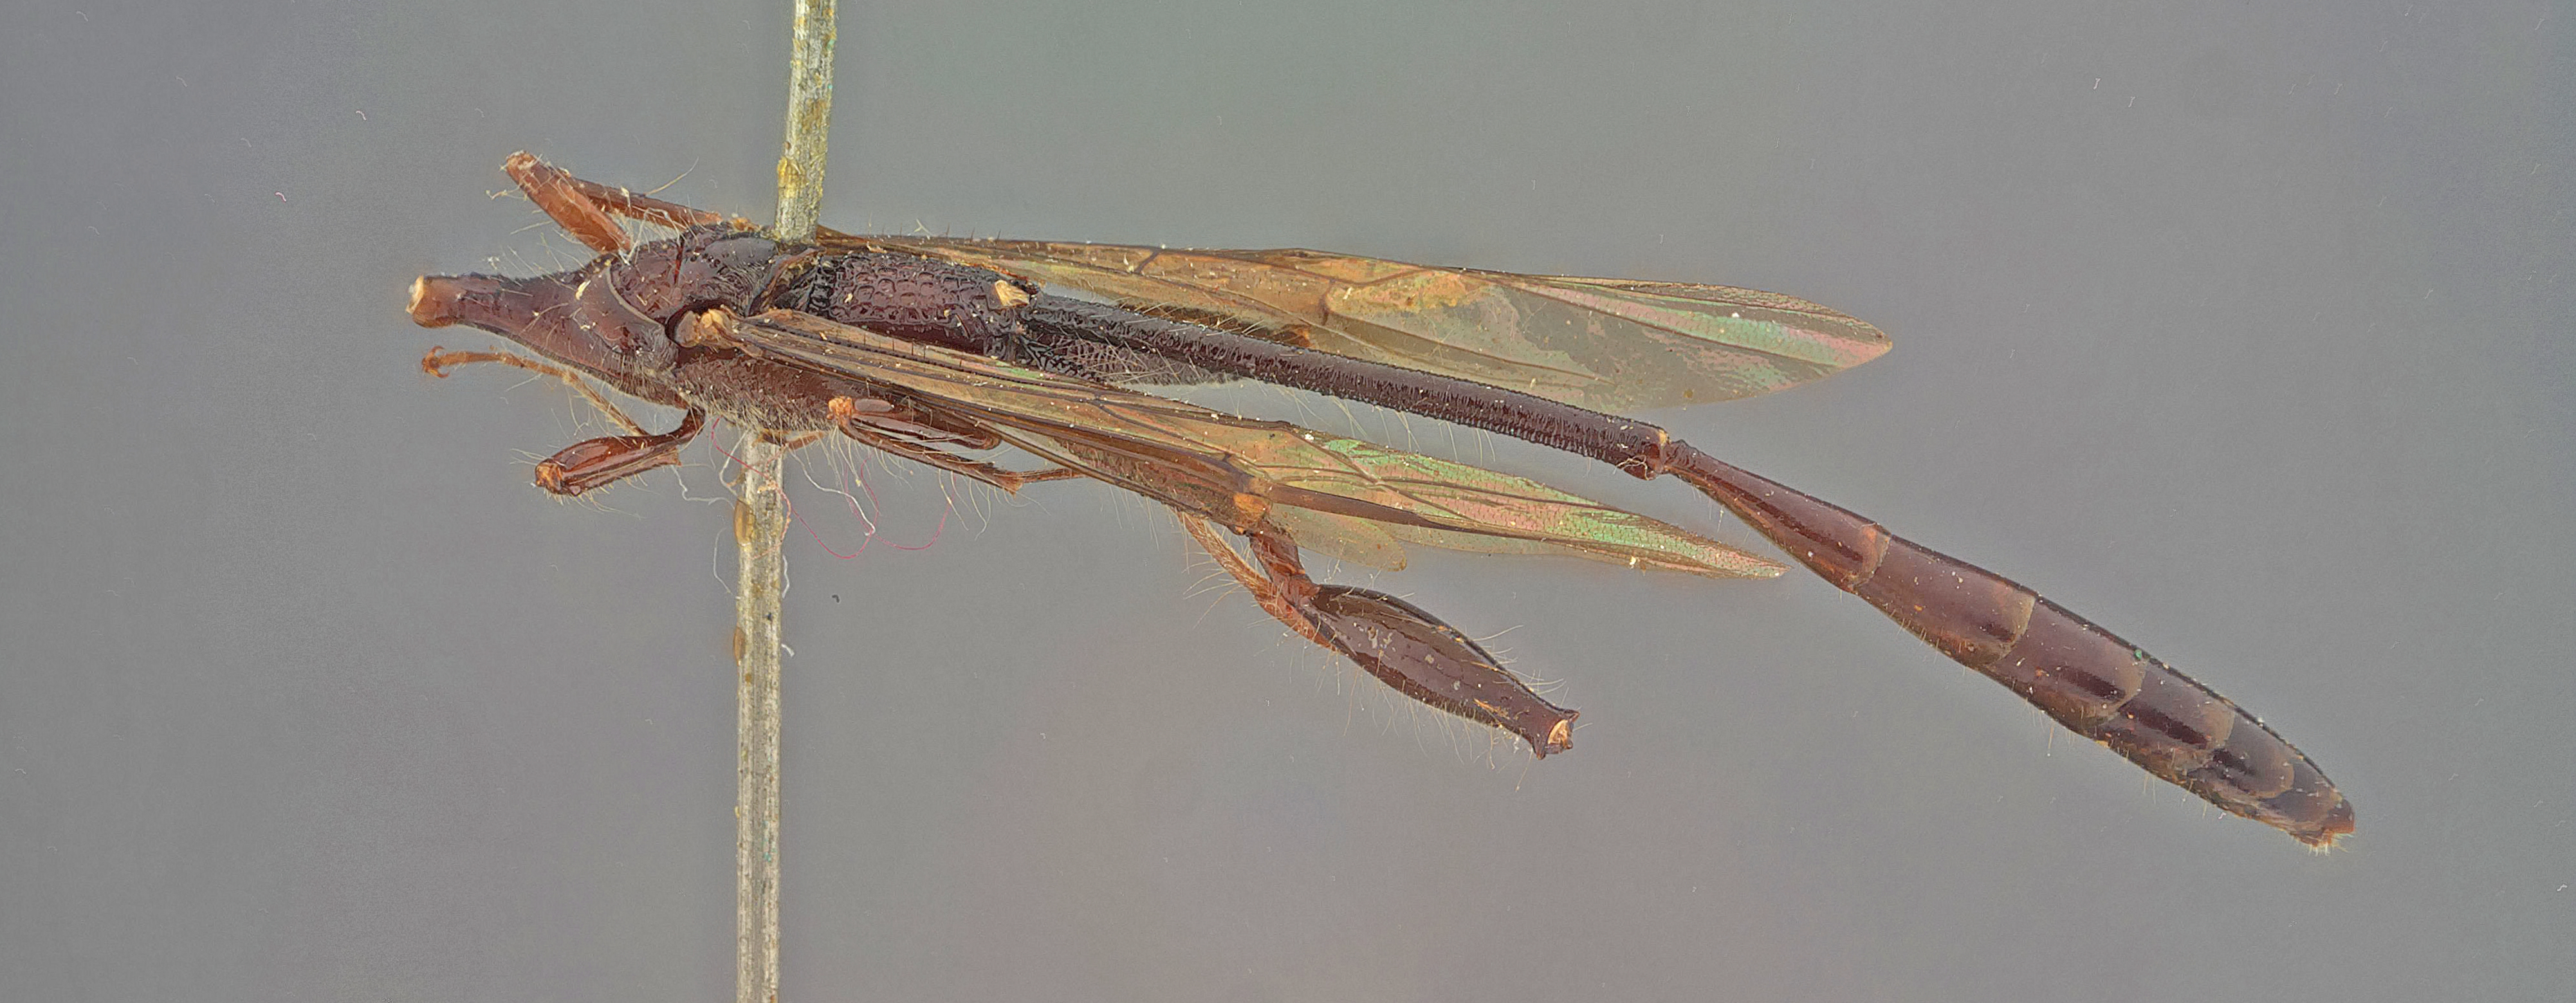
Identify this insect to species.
Stephanus rufus
